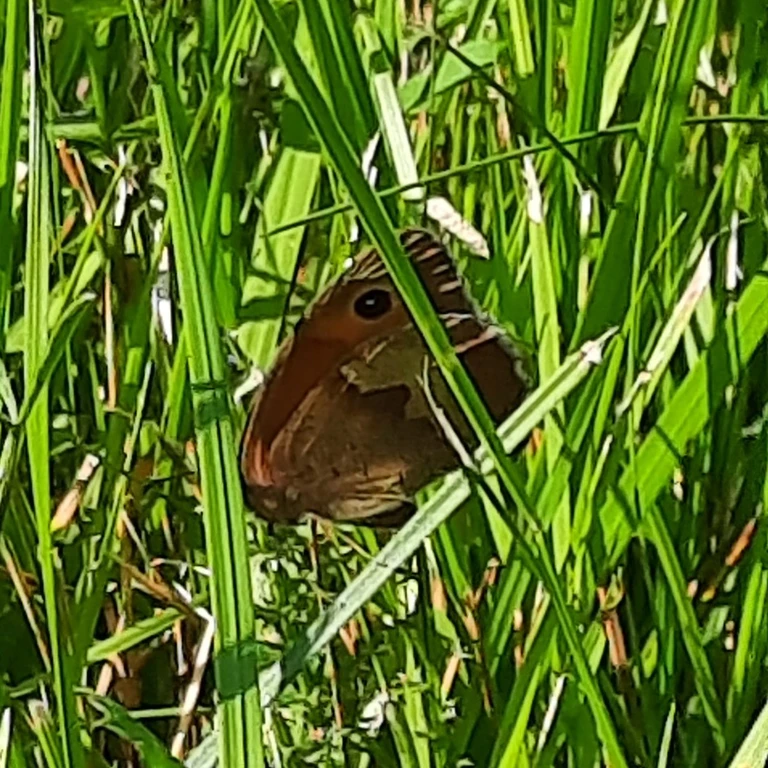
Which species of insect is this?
Maniola jurtina
